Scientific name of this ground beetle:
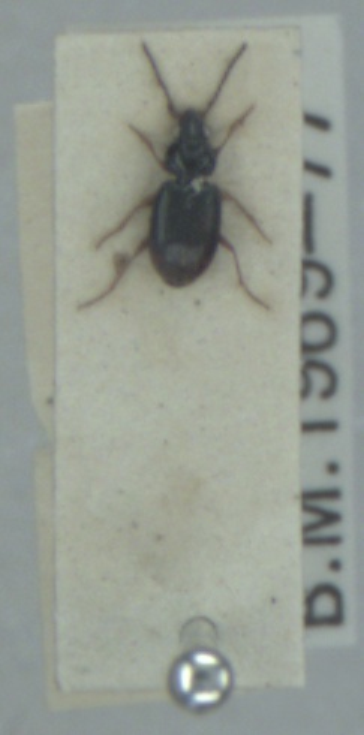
Bembidion guttula
